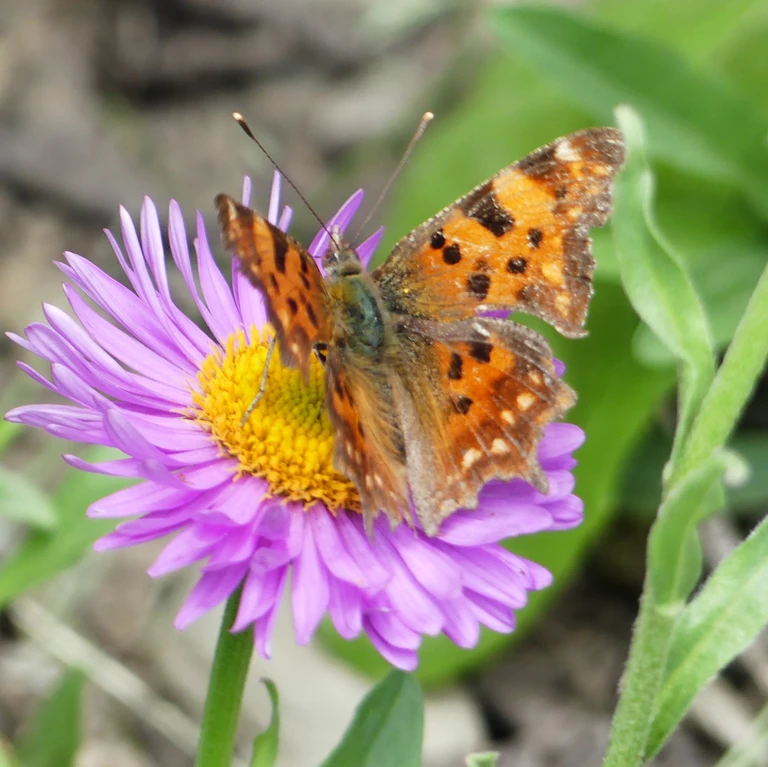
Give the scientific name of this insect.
Polygonia c-album
